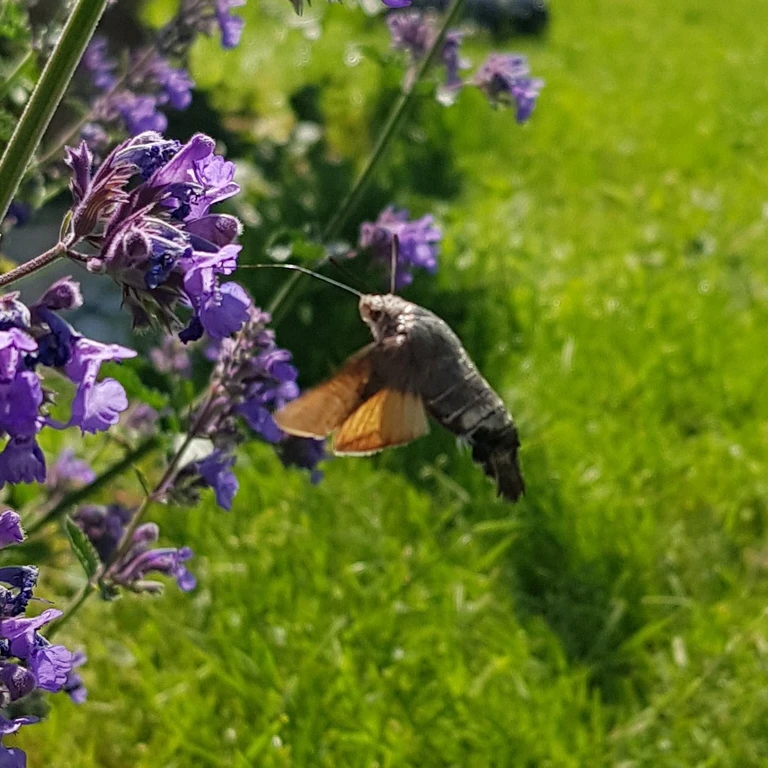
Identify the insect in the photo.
Macroglossum stellatarum
